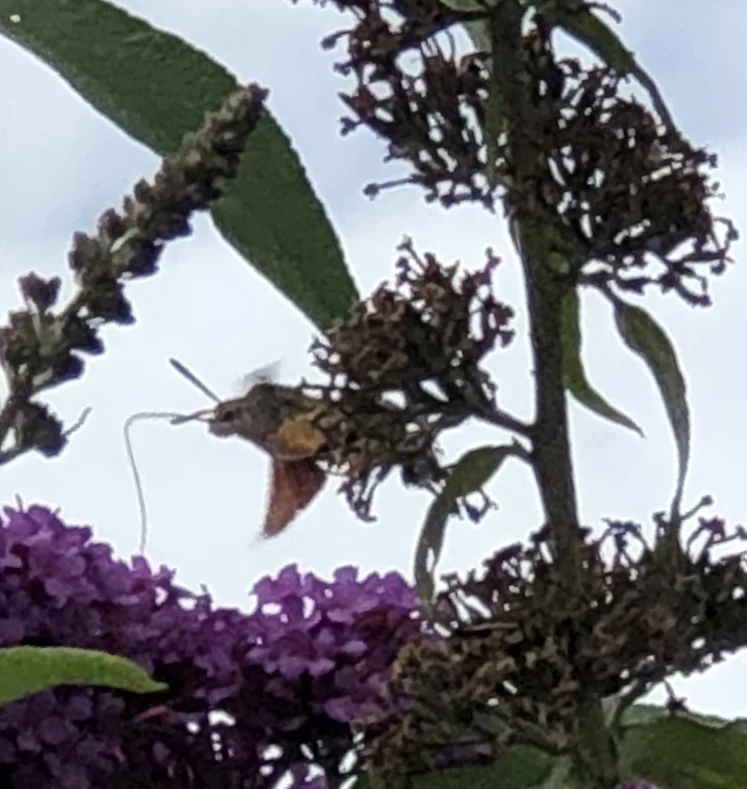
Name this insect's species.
Macroglossum stellatarum
